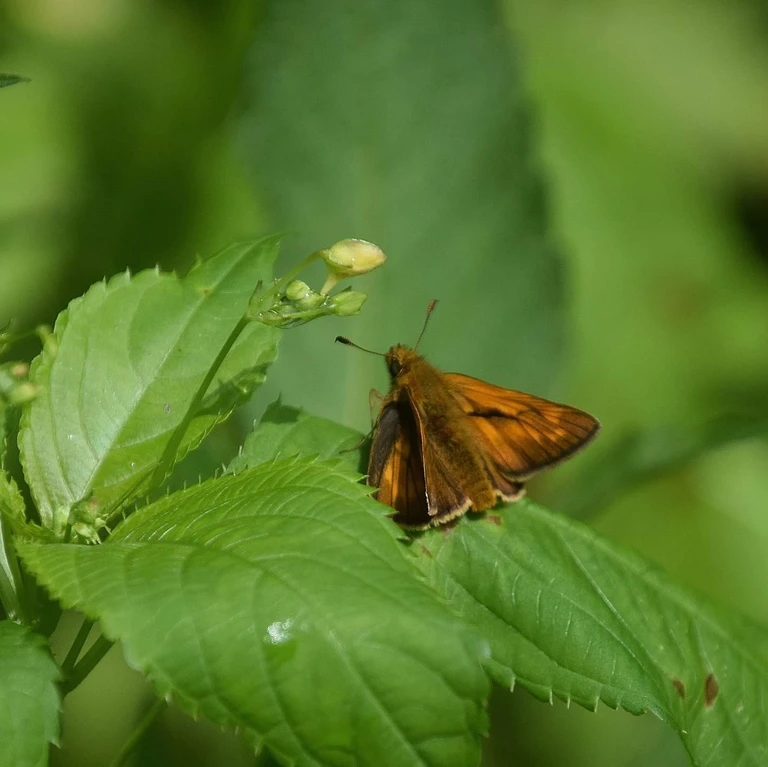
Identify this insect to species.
Ochlodes sylvanus (also Ochlodes venata)
